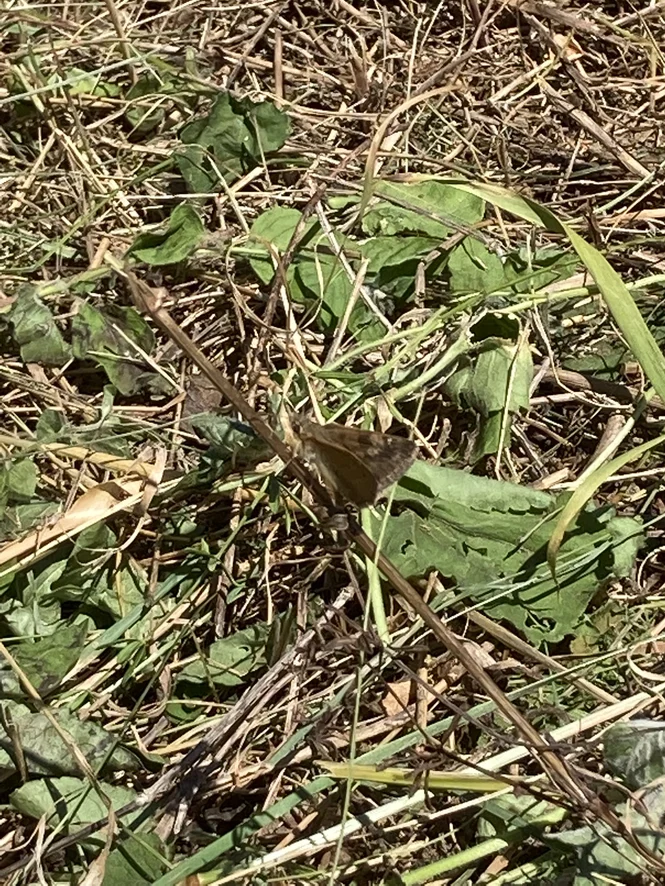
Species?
Erynnis tages
